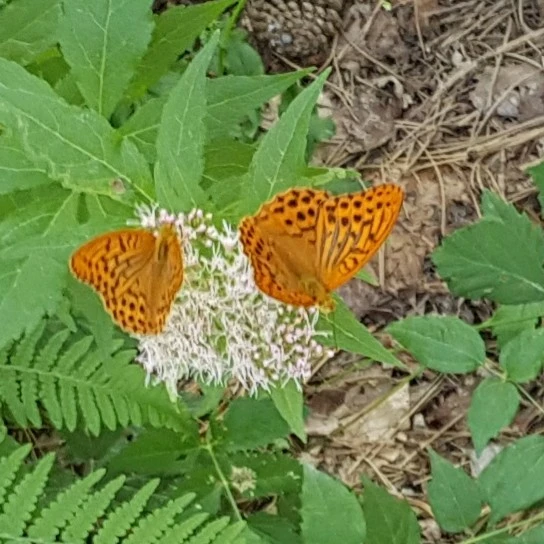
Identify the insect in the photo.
Argynnis paphia
